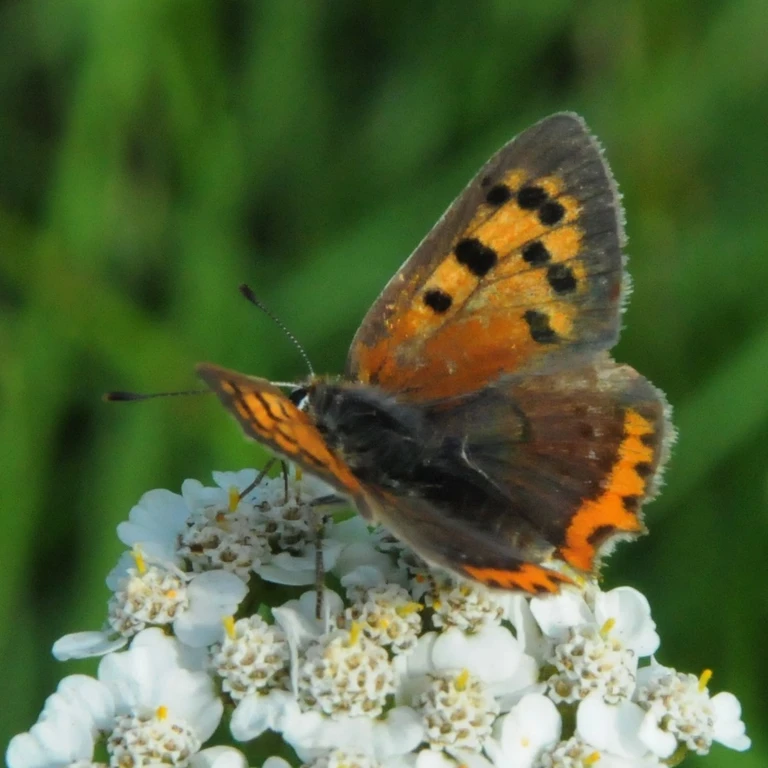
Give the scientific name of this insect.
Lycaena phlaeas
